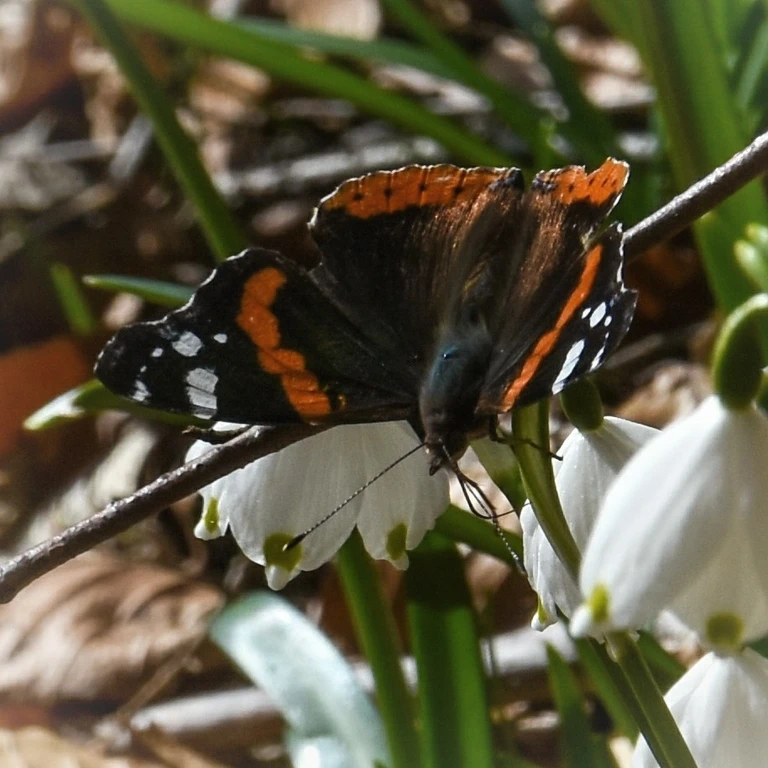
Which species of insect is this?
Vanessa atalanta
